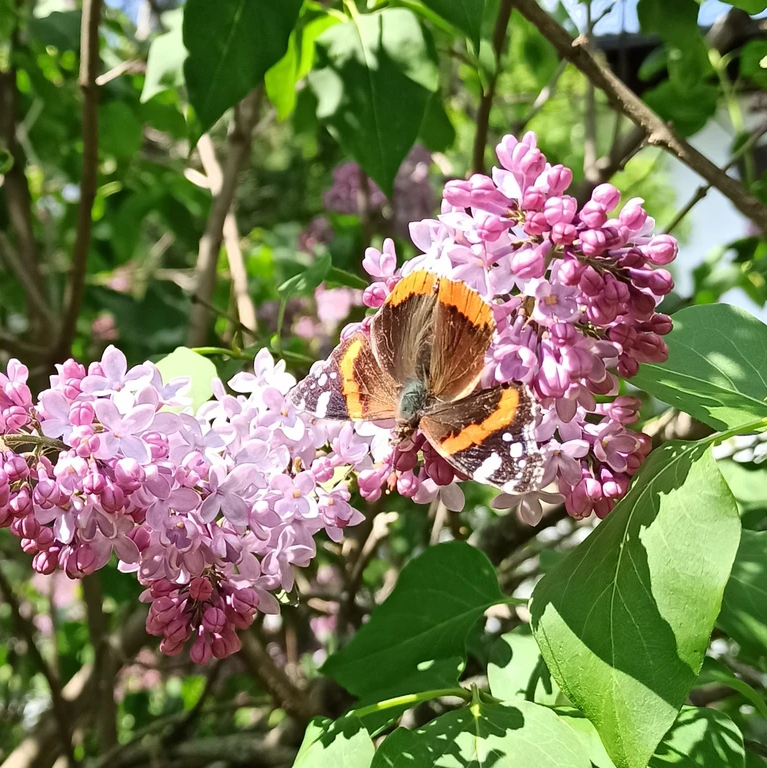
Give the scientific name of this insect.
Vanessa atalanta
